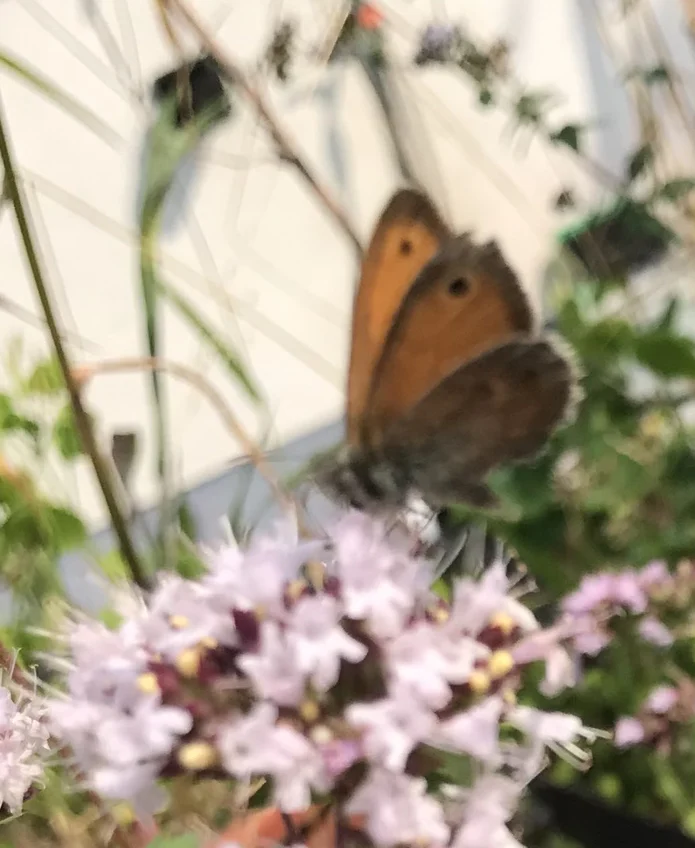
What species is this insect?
Coenonympha pamphilus
